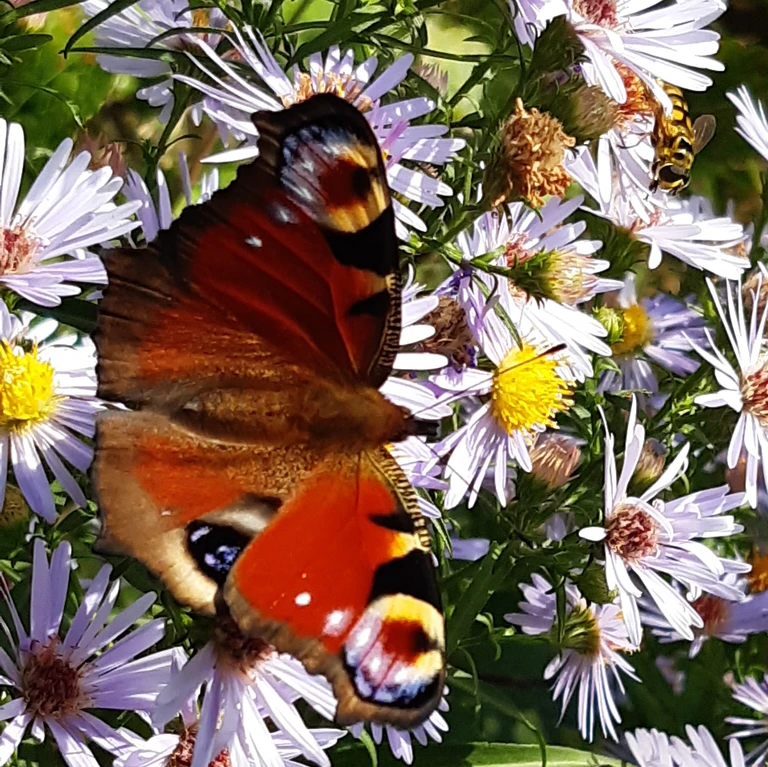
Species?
Aglais io
